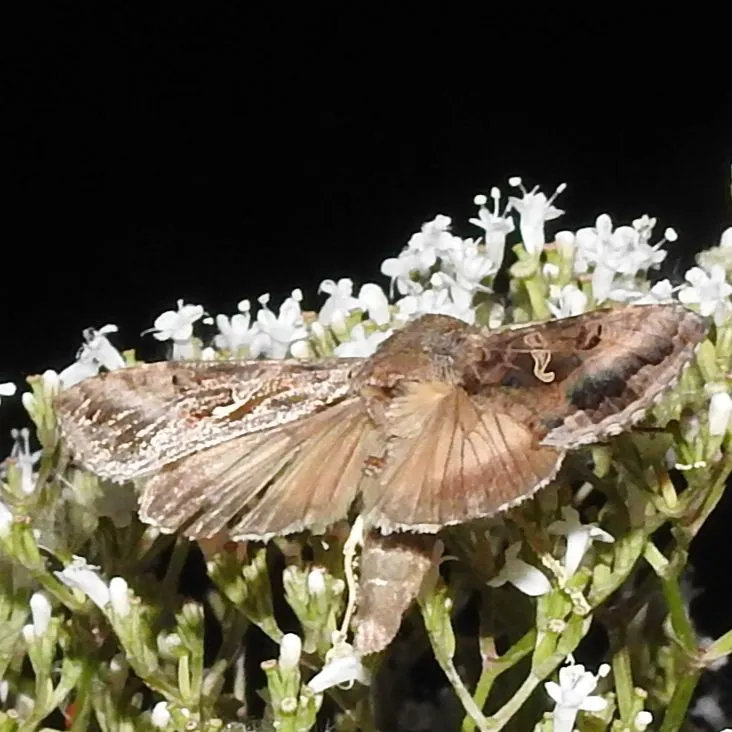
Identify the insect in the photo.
Autographa gamma
